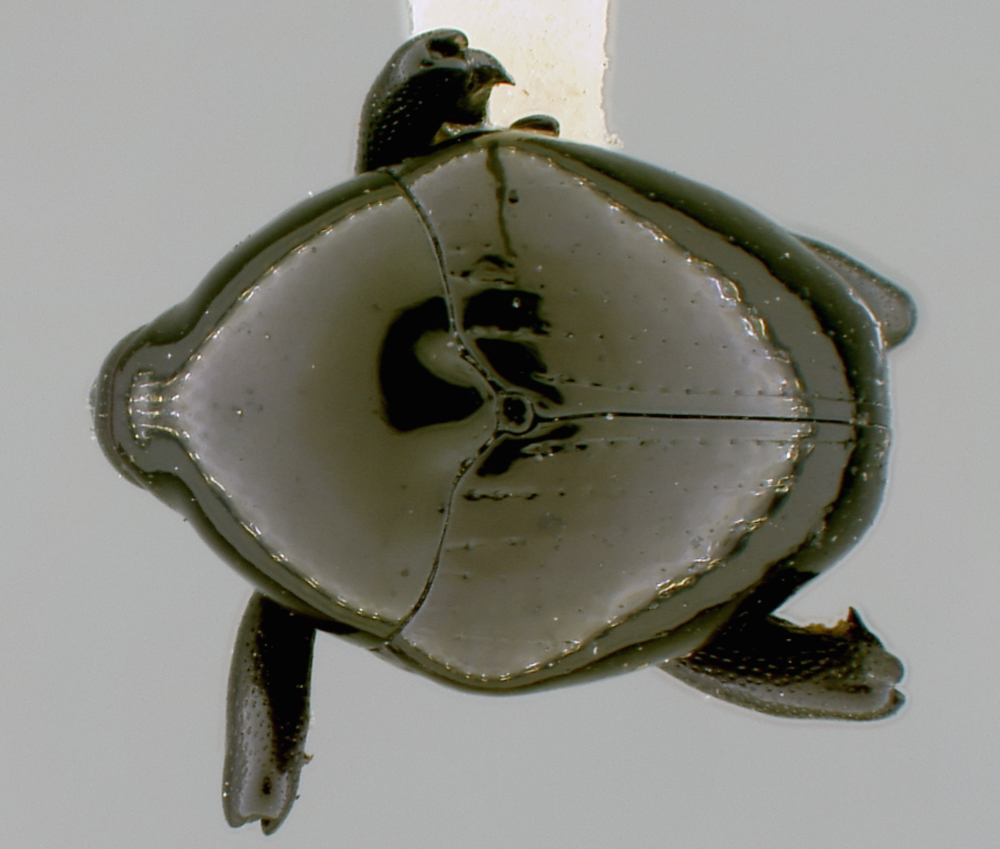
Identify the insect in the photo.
Diorymerus vestigialis
